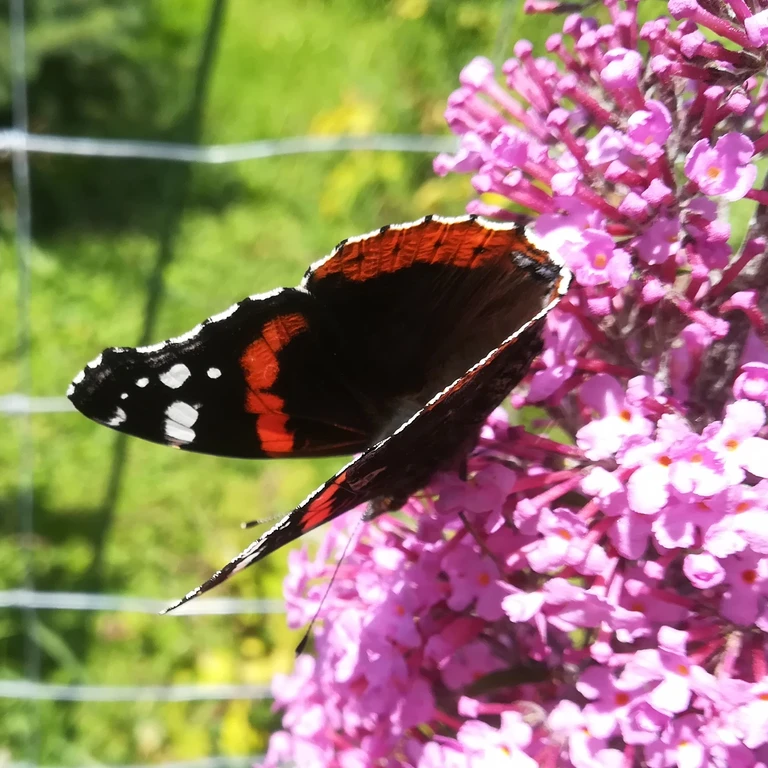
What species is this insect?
Vanessa atalanta
